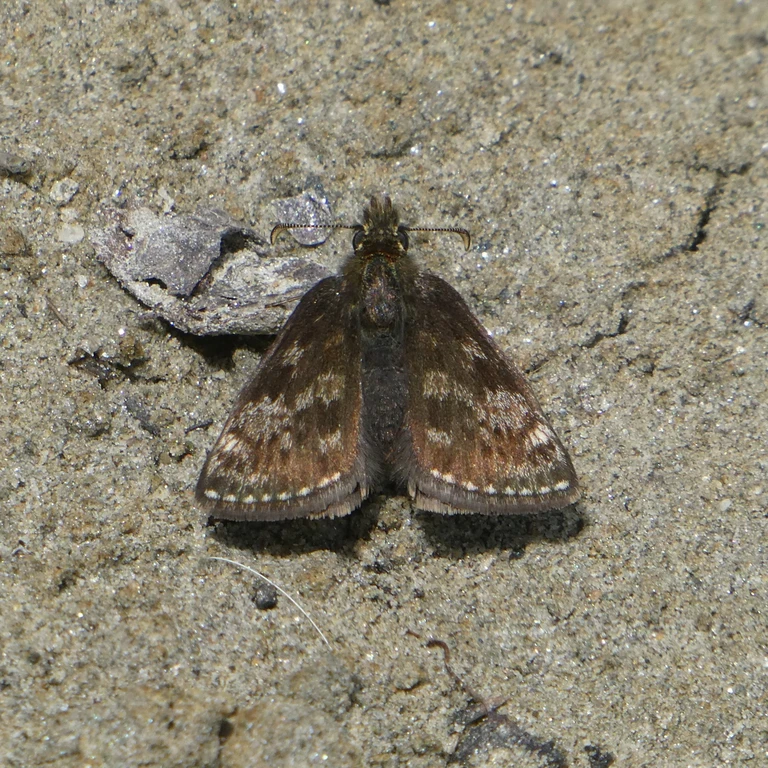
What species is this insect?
Erynnis tages
